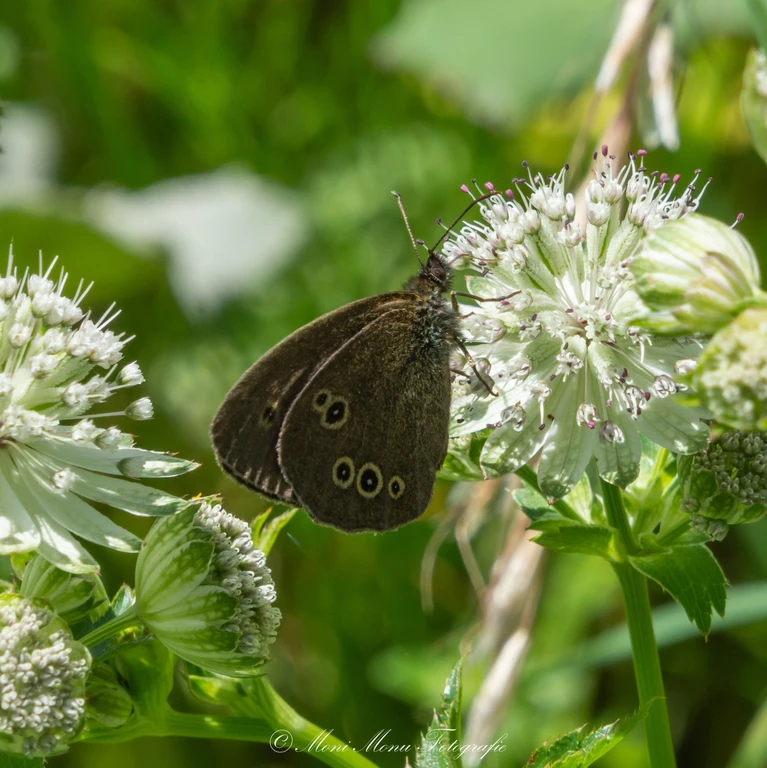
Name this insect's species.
Aphantopus hyperantus
